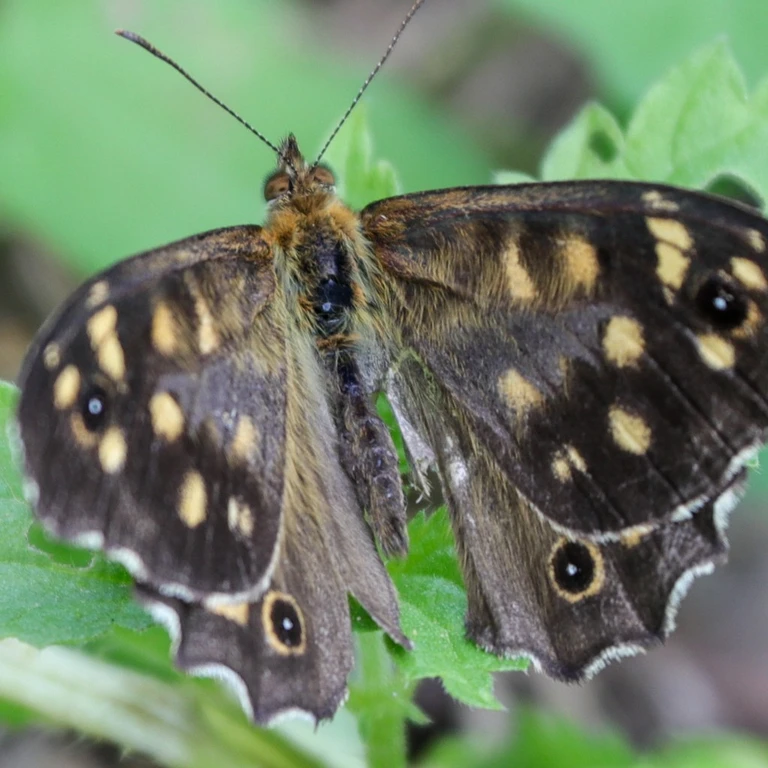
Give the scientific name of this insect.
Pararge aegeria
